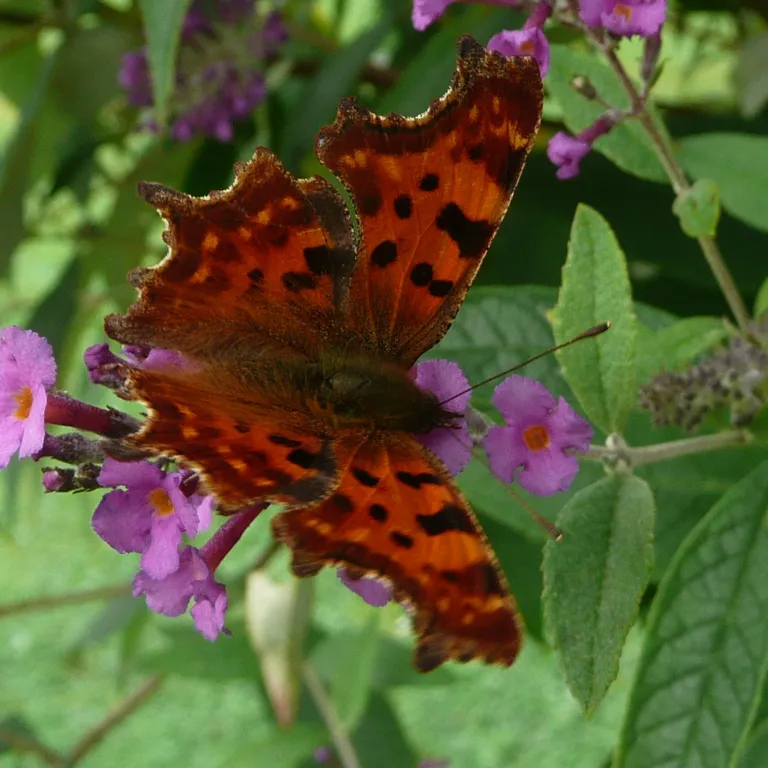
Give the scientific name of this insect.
Polygonia c-album
